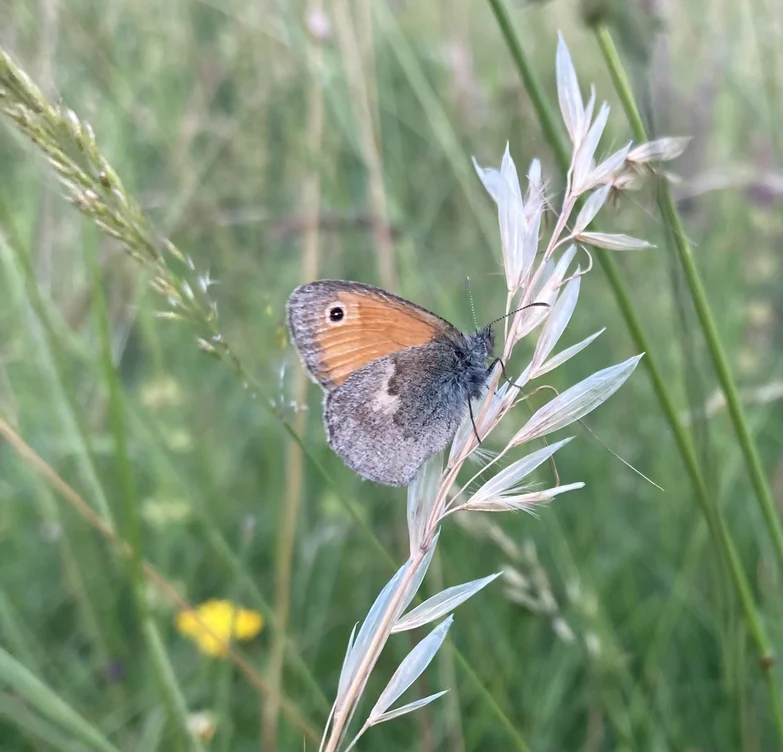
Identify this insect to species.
Coenonympha pamphilus
